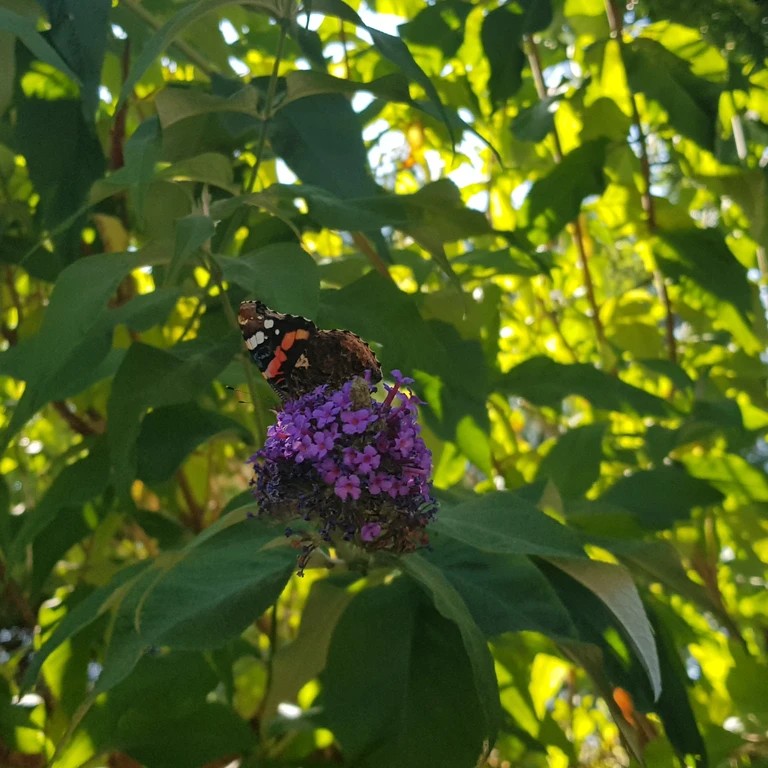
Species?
Vanessa atalanta
